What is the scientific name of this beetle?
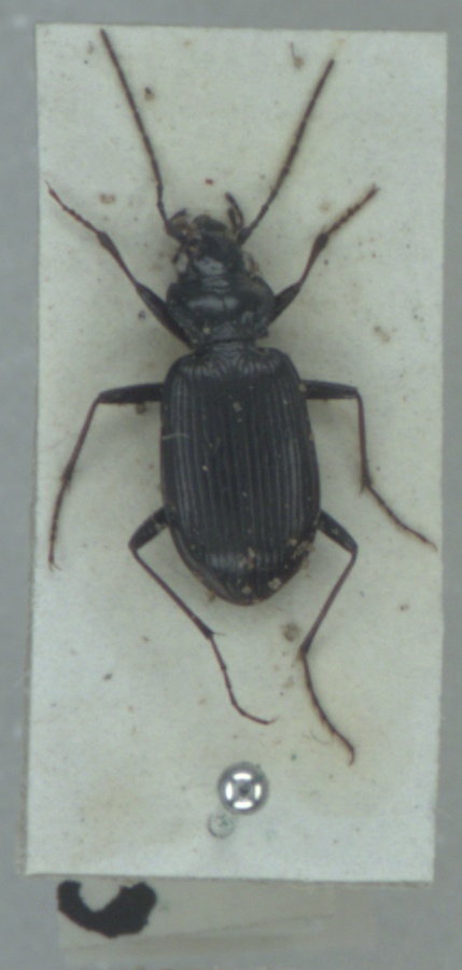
Nebria rufescens
